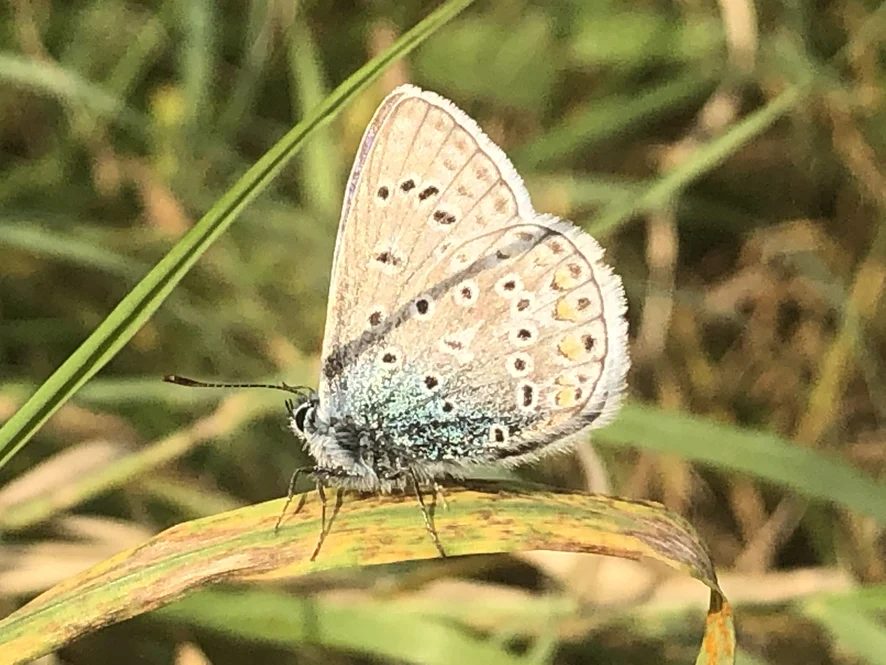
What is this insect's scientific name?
Polyommatus icarus
